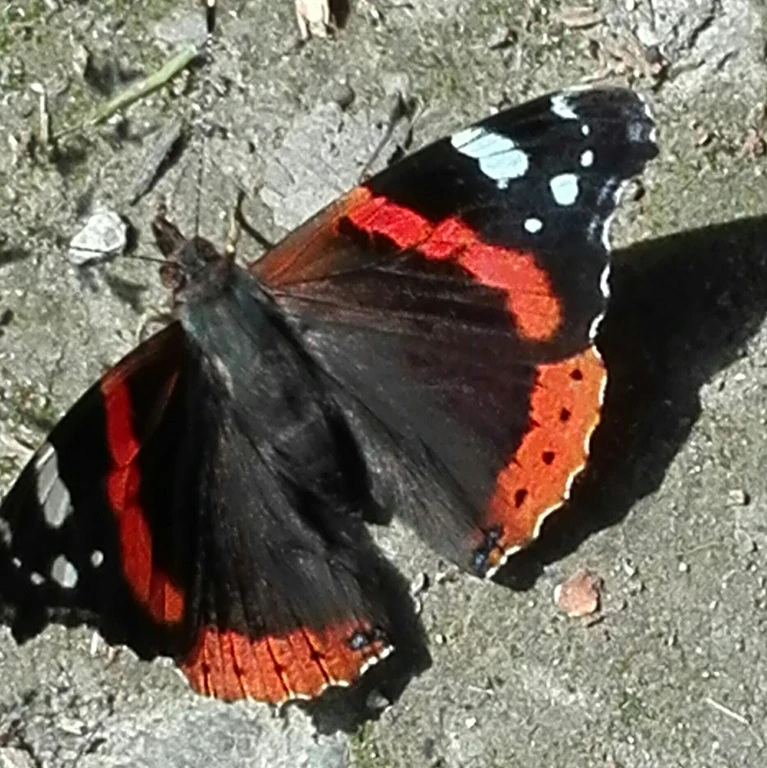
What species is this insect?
Vanessa atalanta
